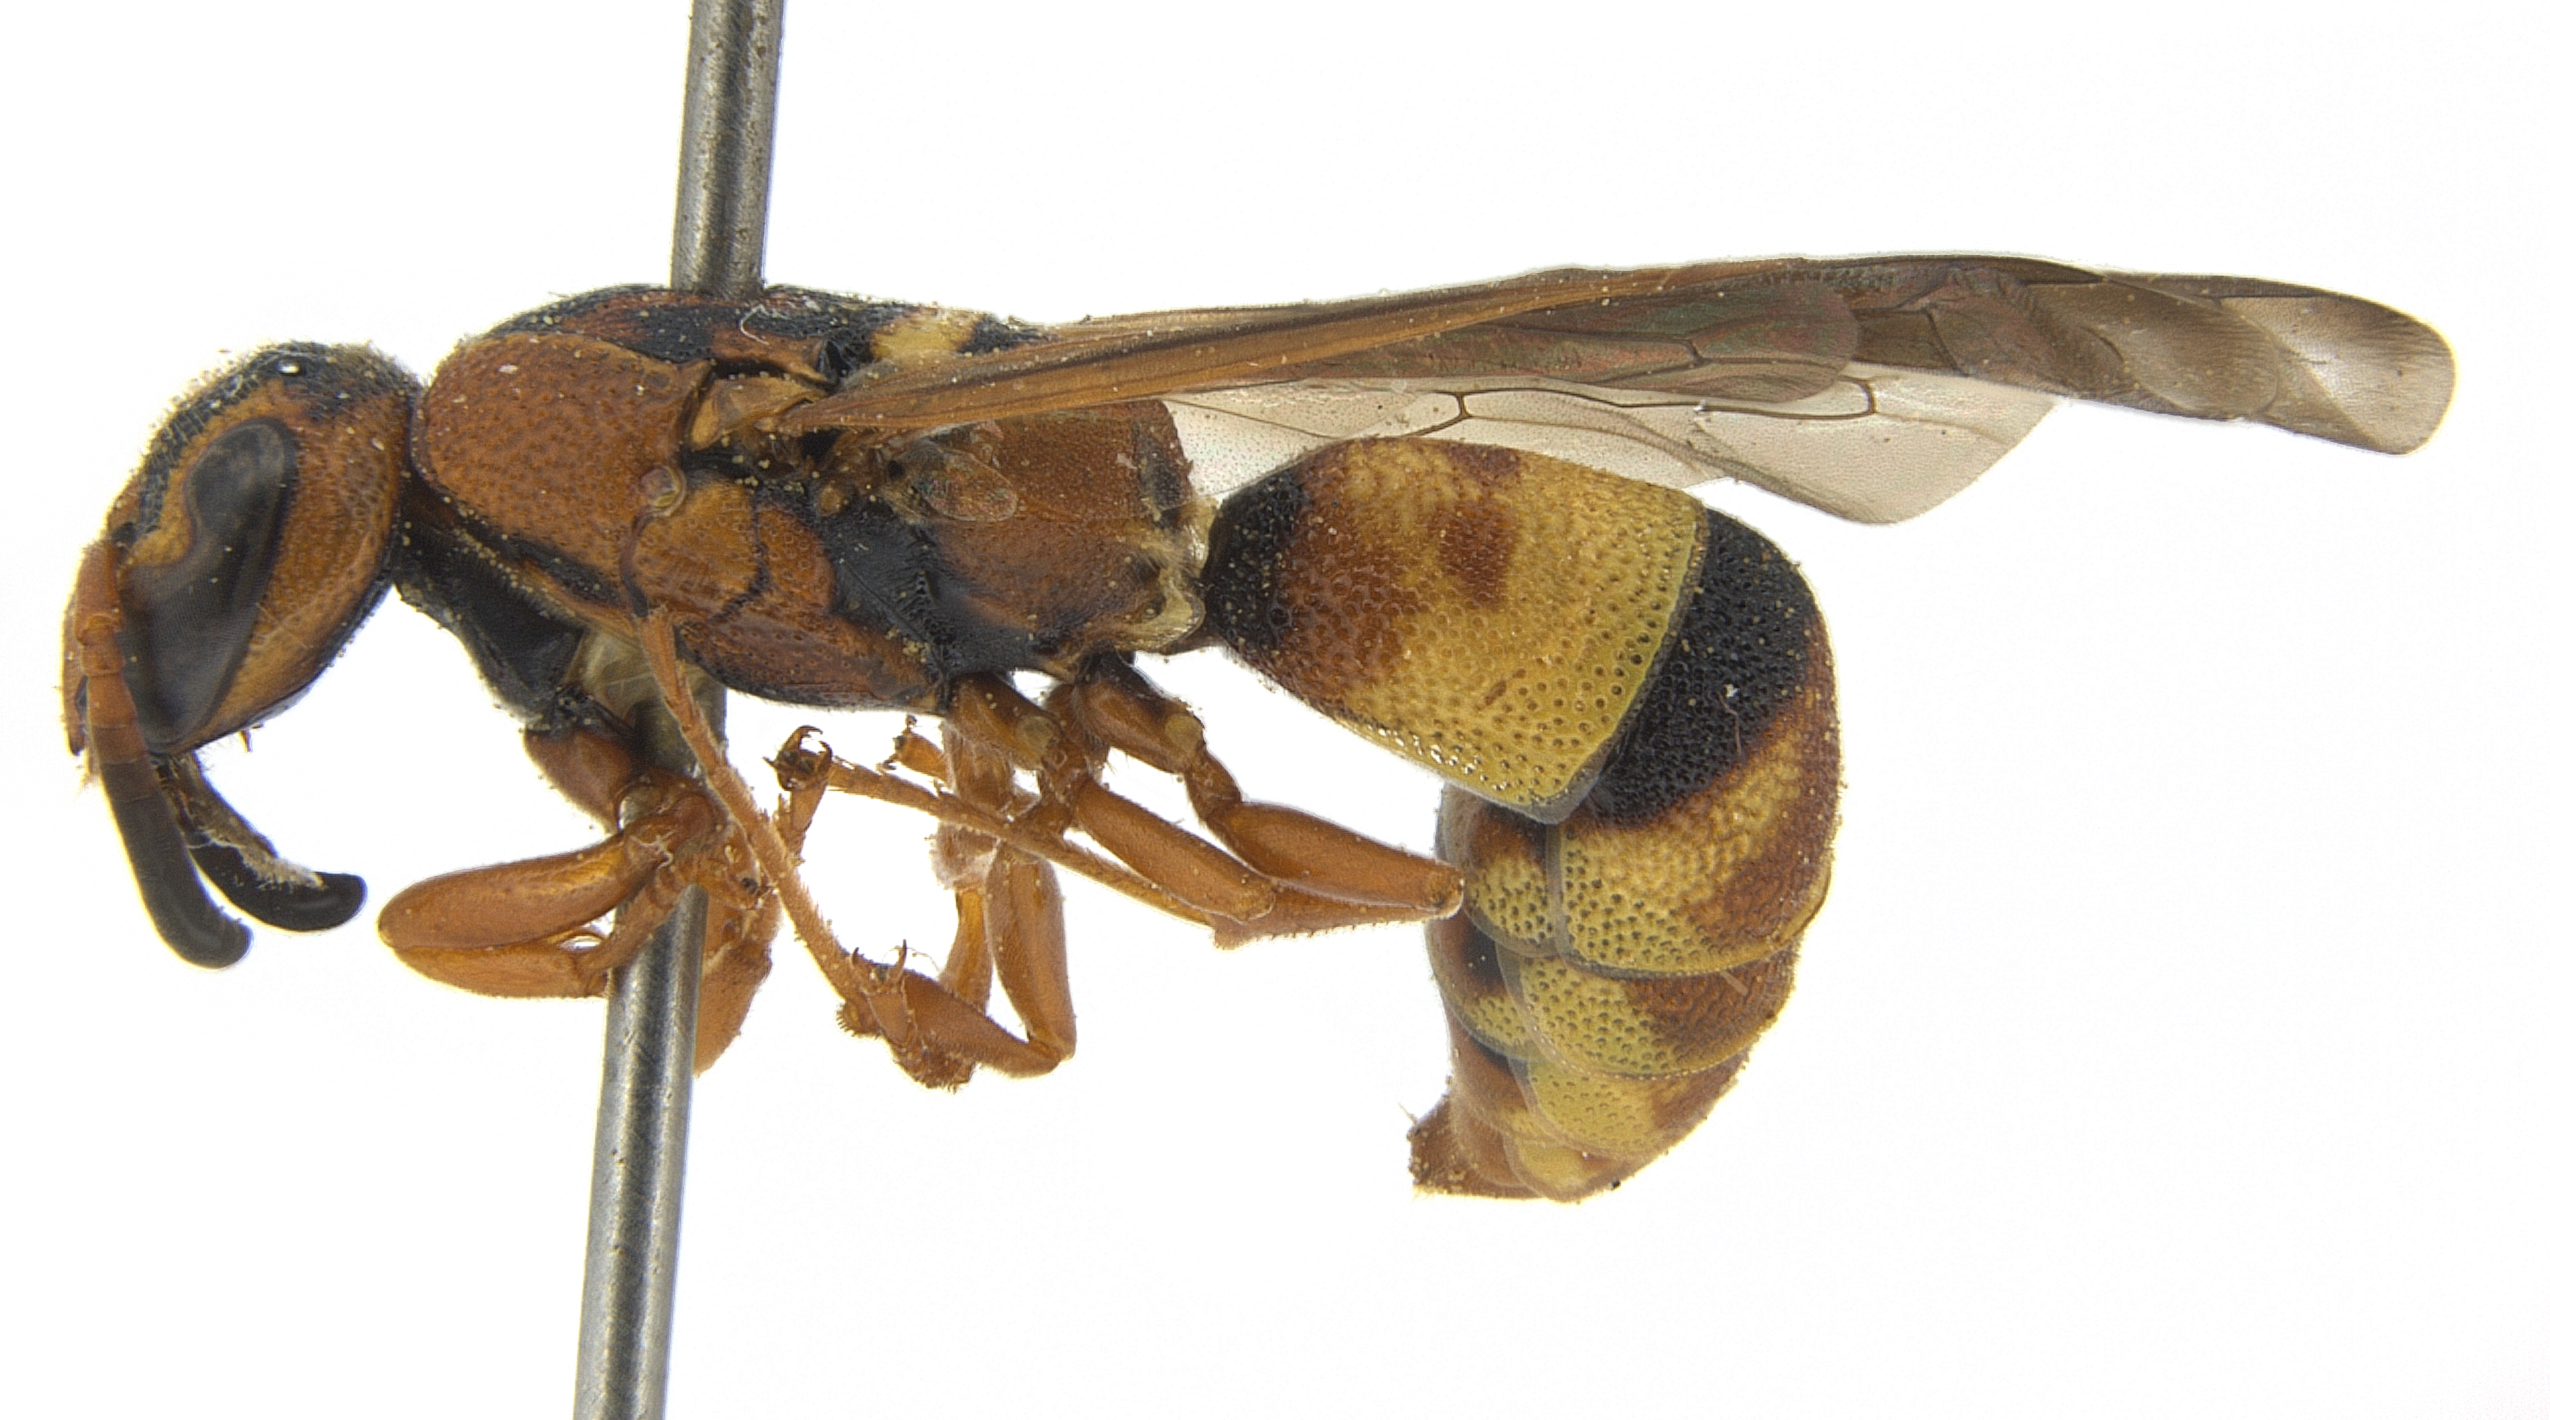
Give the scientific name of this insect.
Dolichodynerus tanynotus
